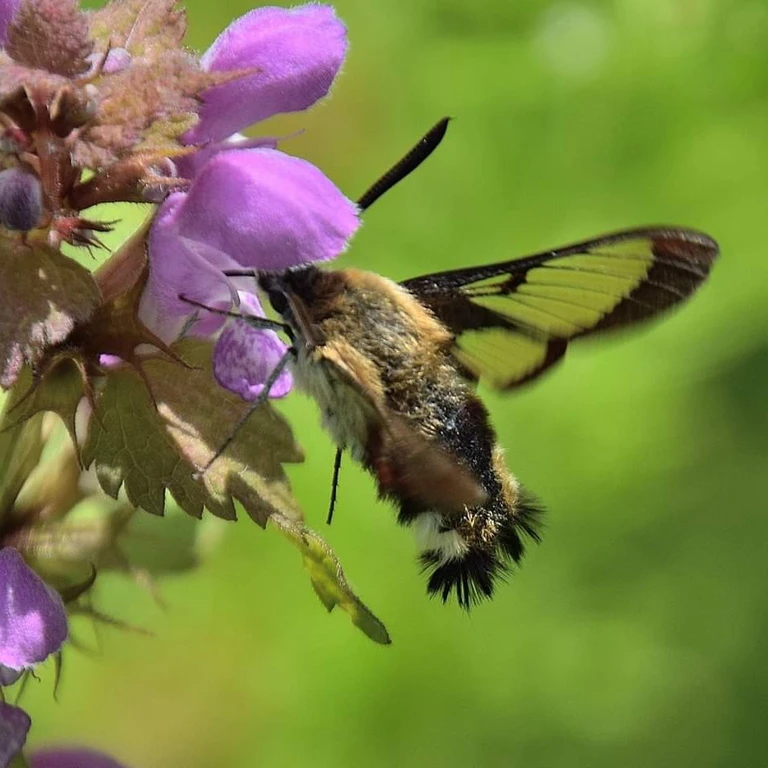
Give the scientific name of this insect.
Hemaris fuciformis
